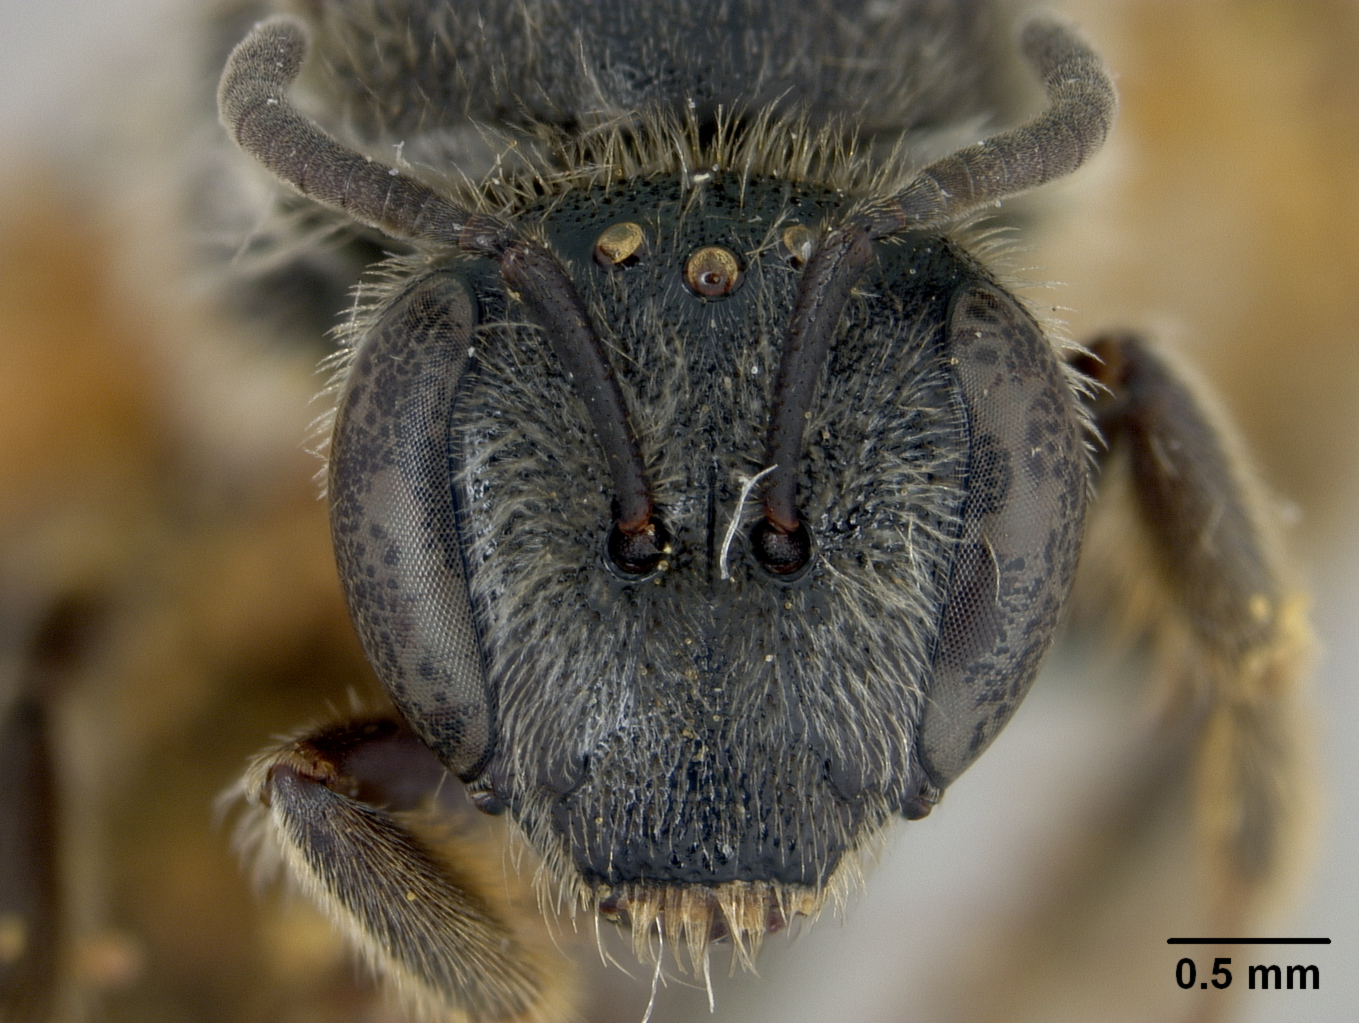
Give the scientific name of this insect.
Halictus alinensis
